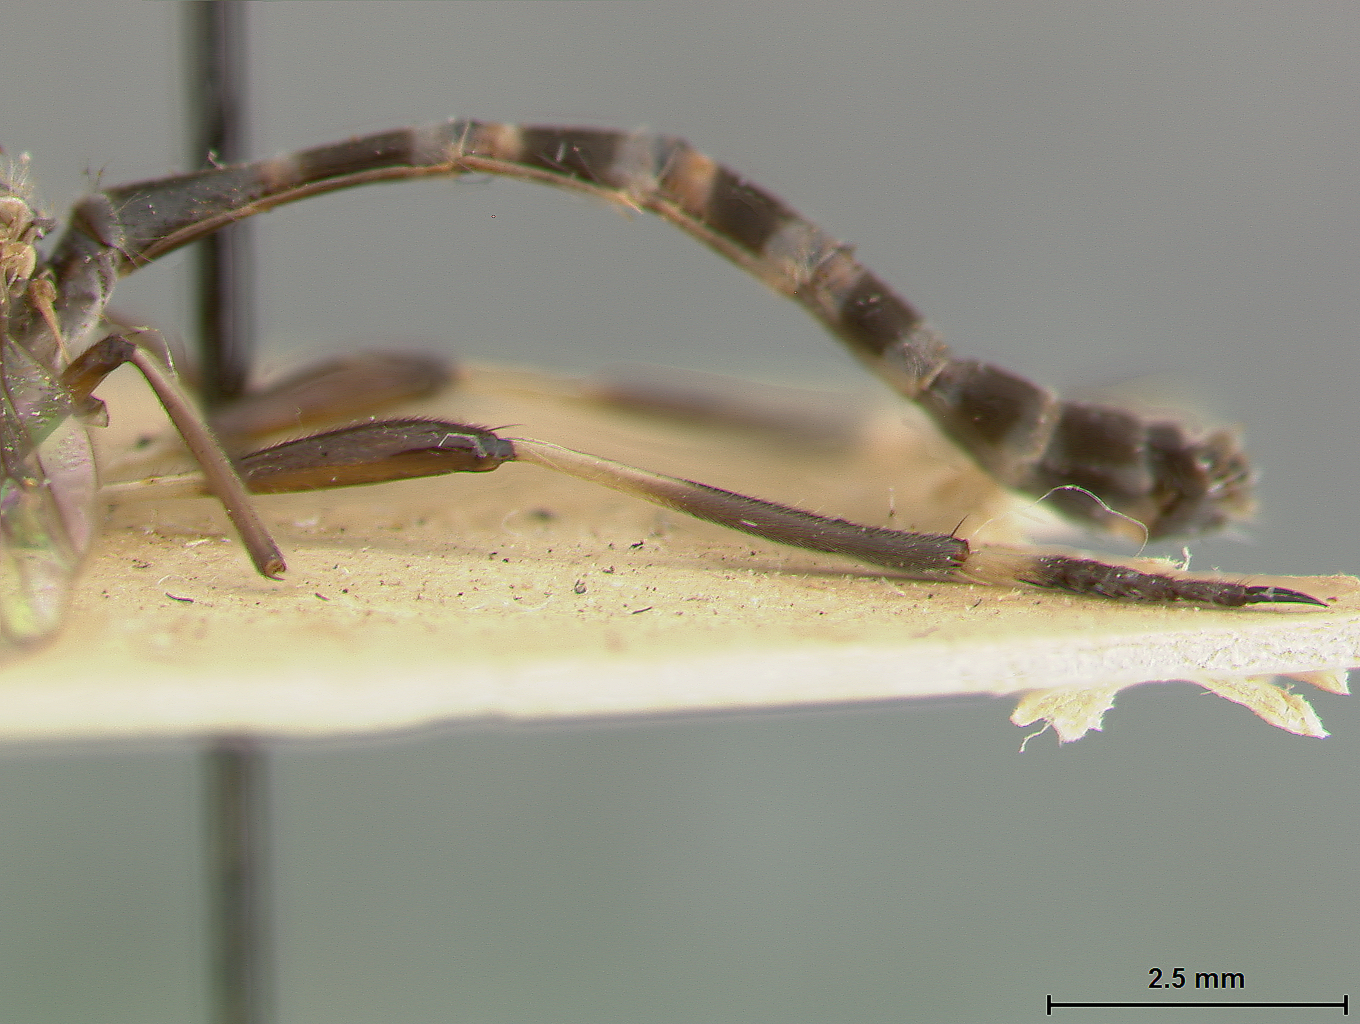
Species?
Leptogaster basilaris
